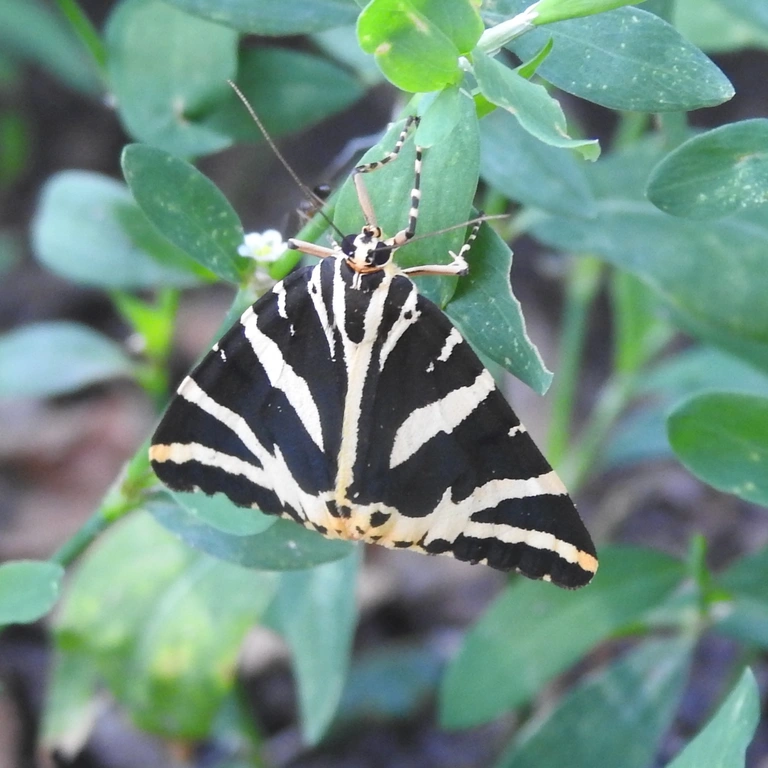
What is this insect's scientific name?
Euplagia quadripunctaria
